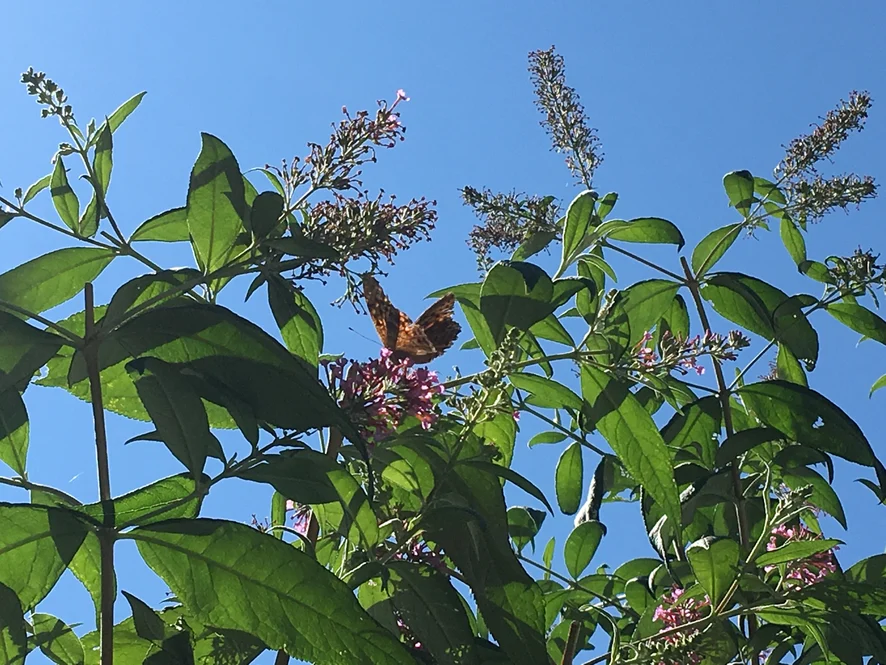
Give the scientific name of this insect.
Argynnis paphia
